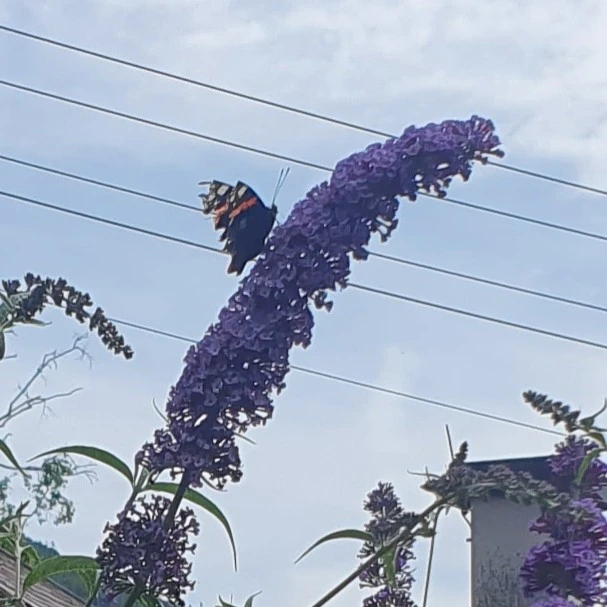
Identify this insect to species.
Vanessa atalanta
